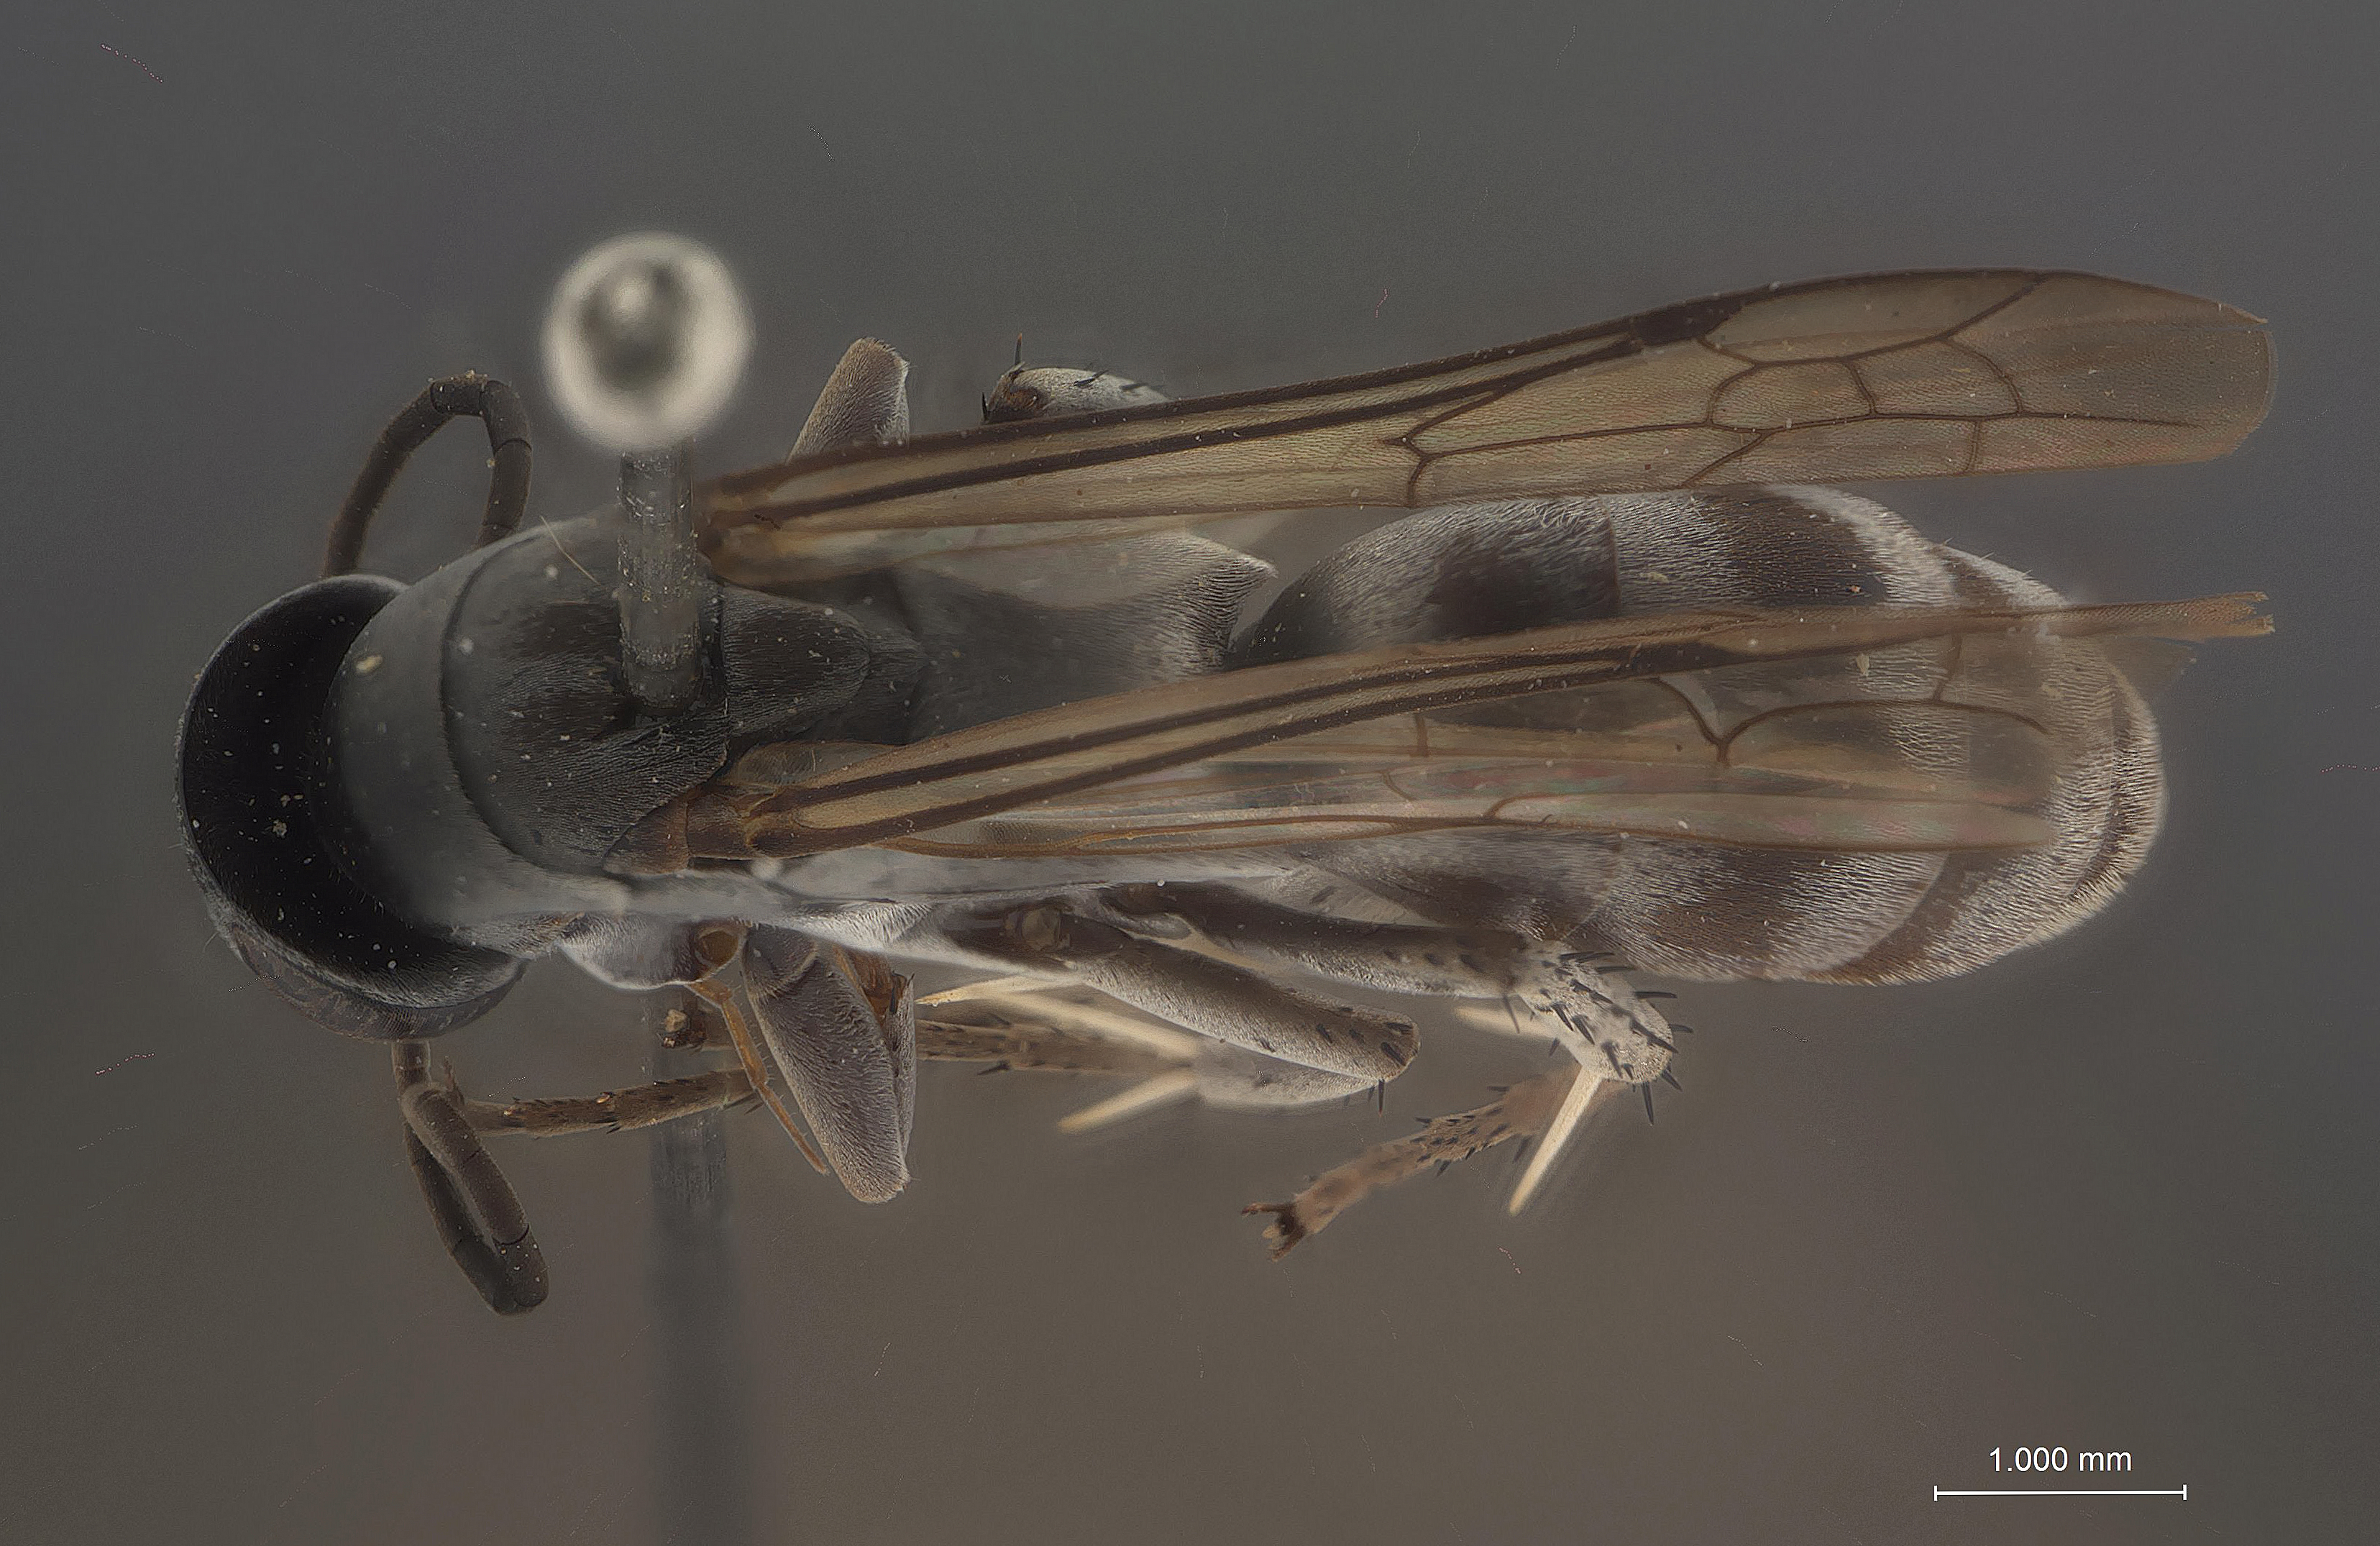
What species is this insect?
Homonotus tagalicus
